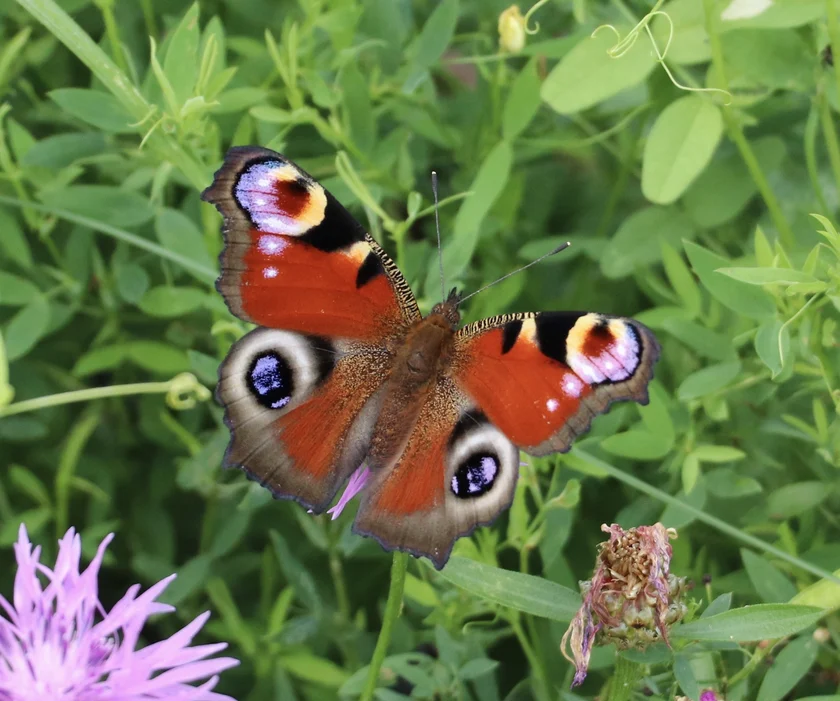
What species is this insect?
Aglais io
